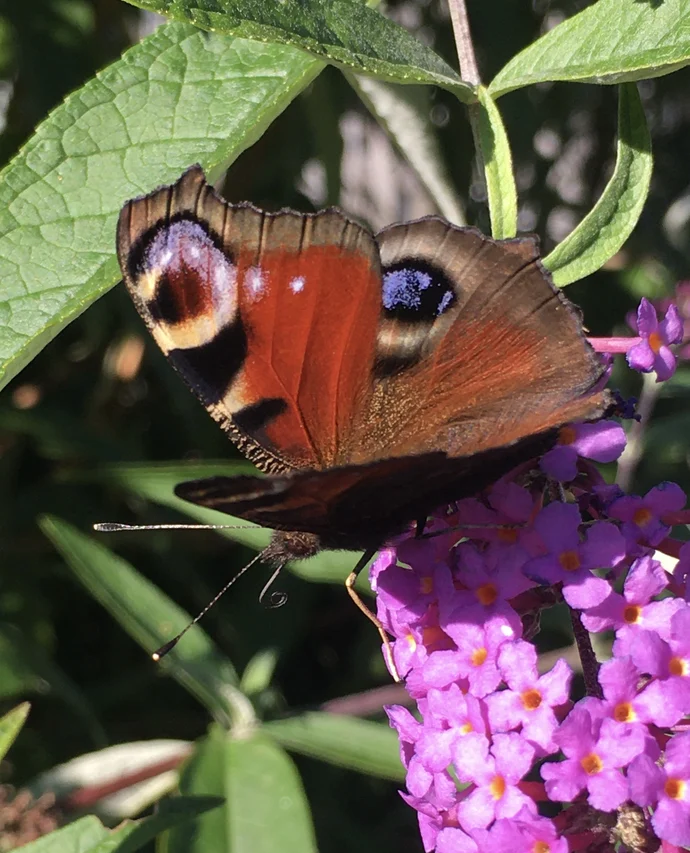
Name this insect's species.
Aglais io
